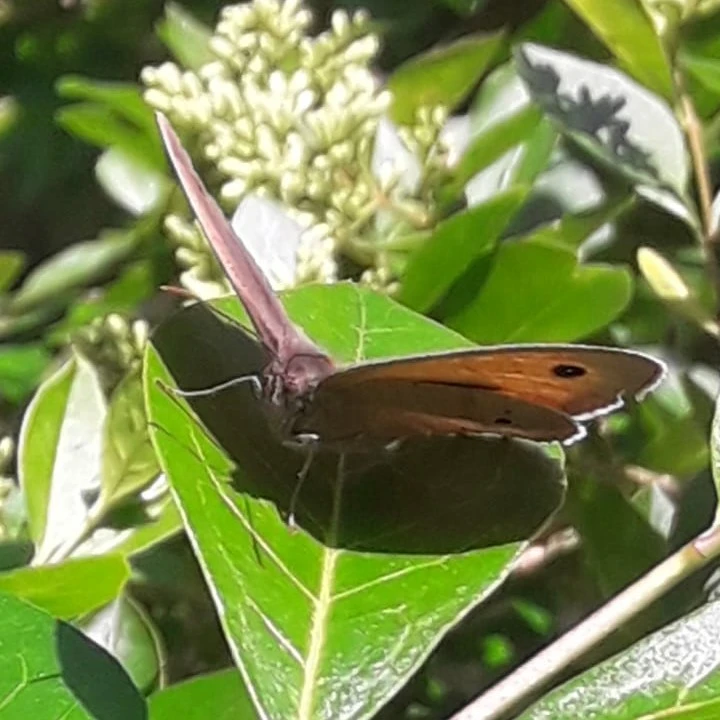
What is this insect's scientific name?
Maniola jurtina
